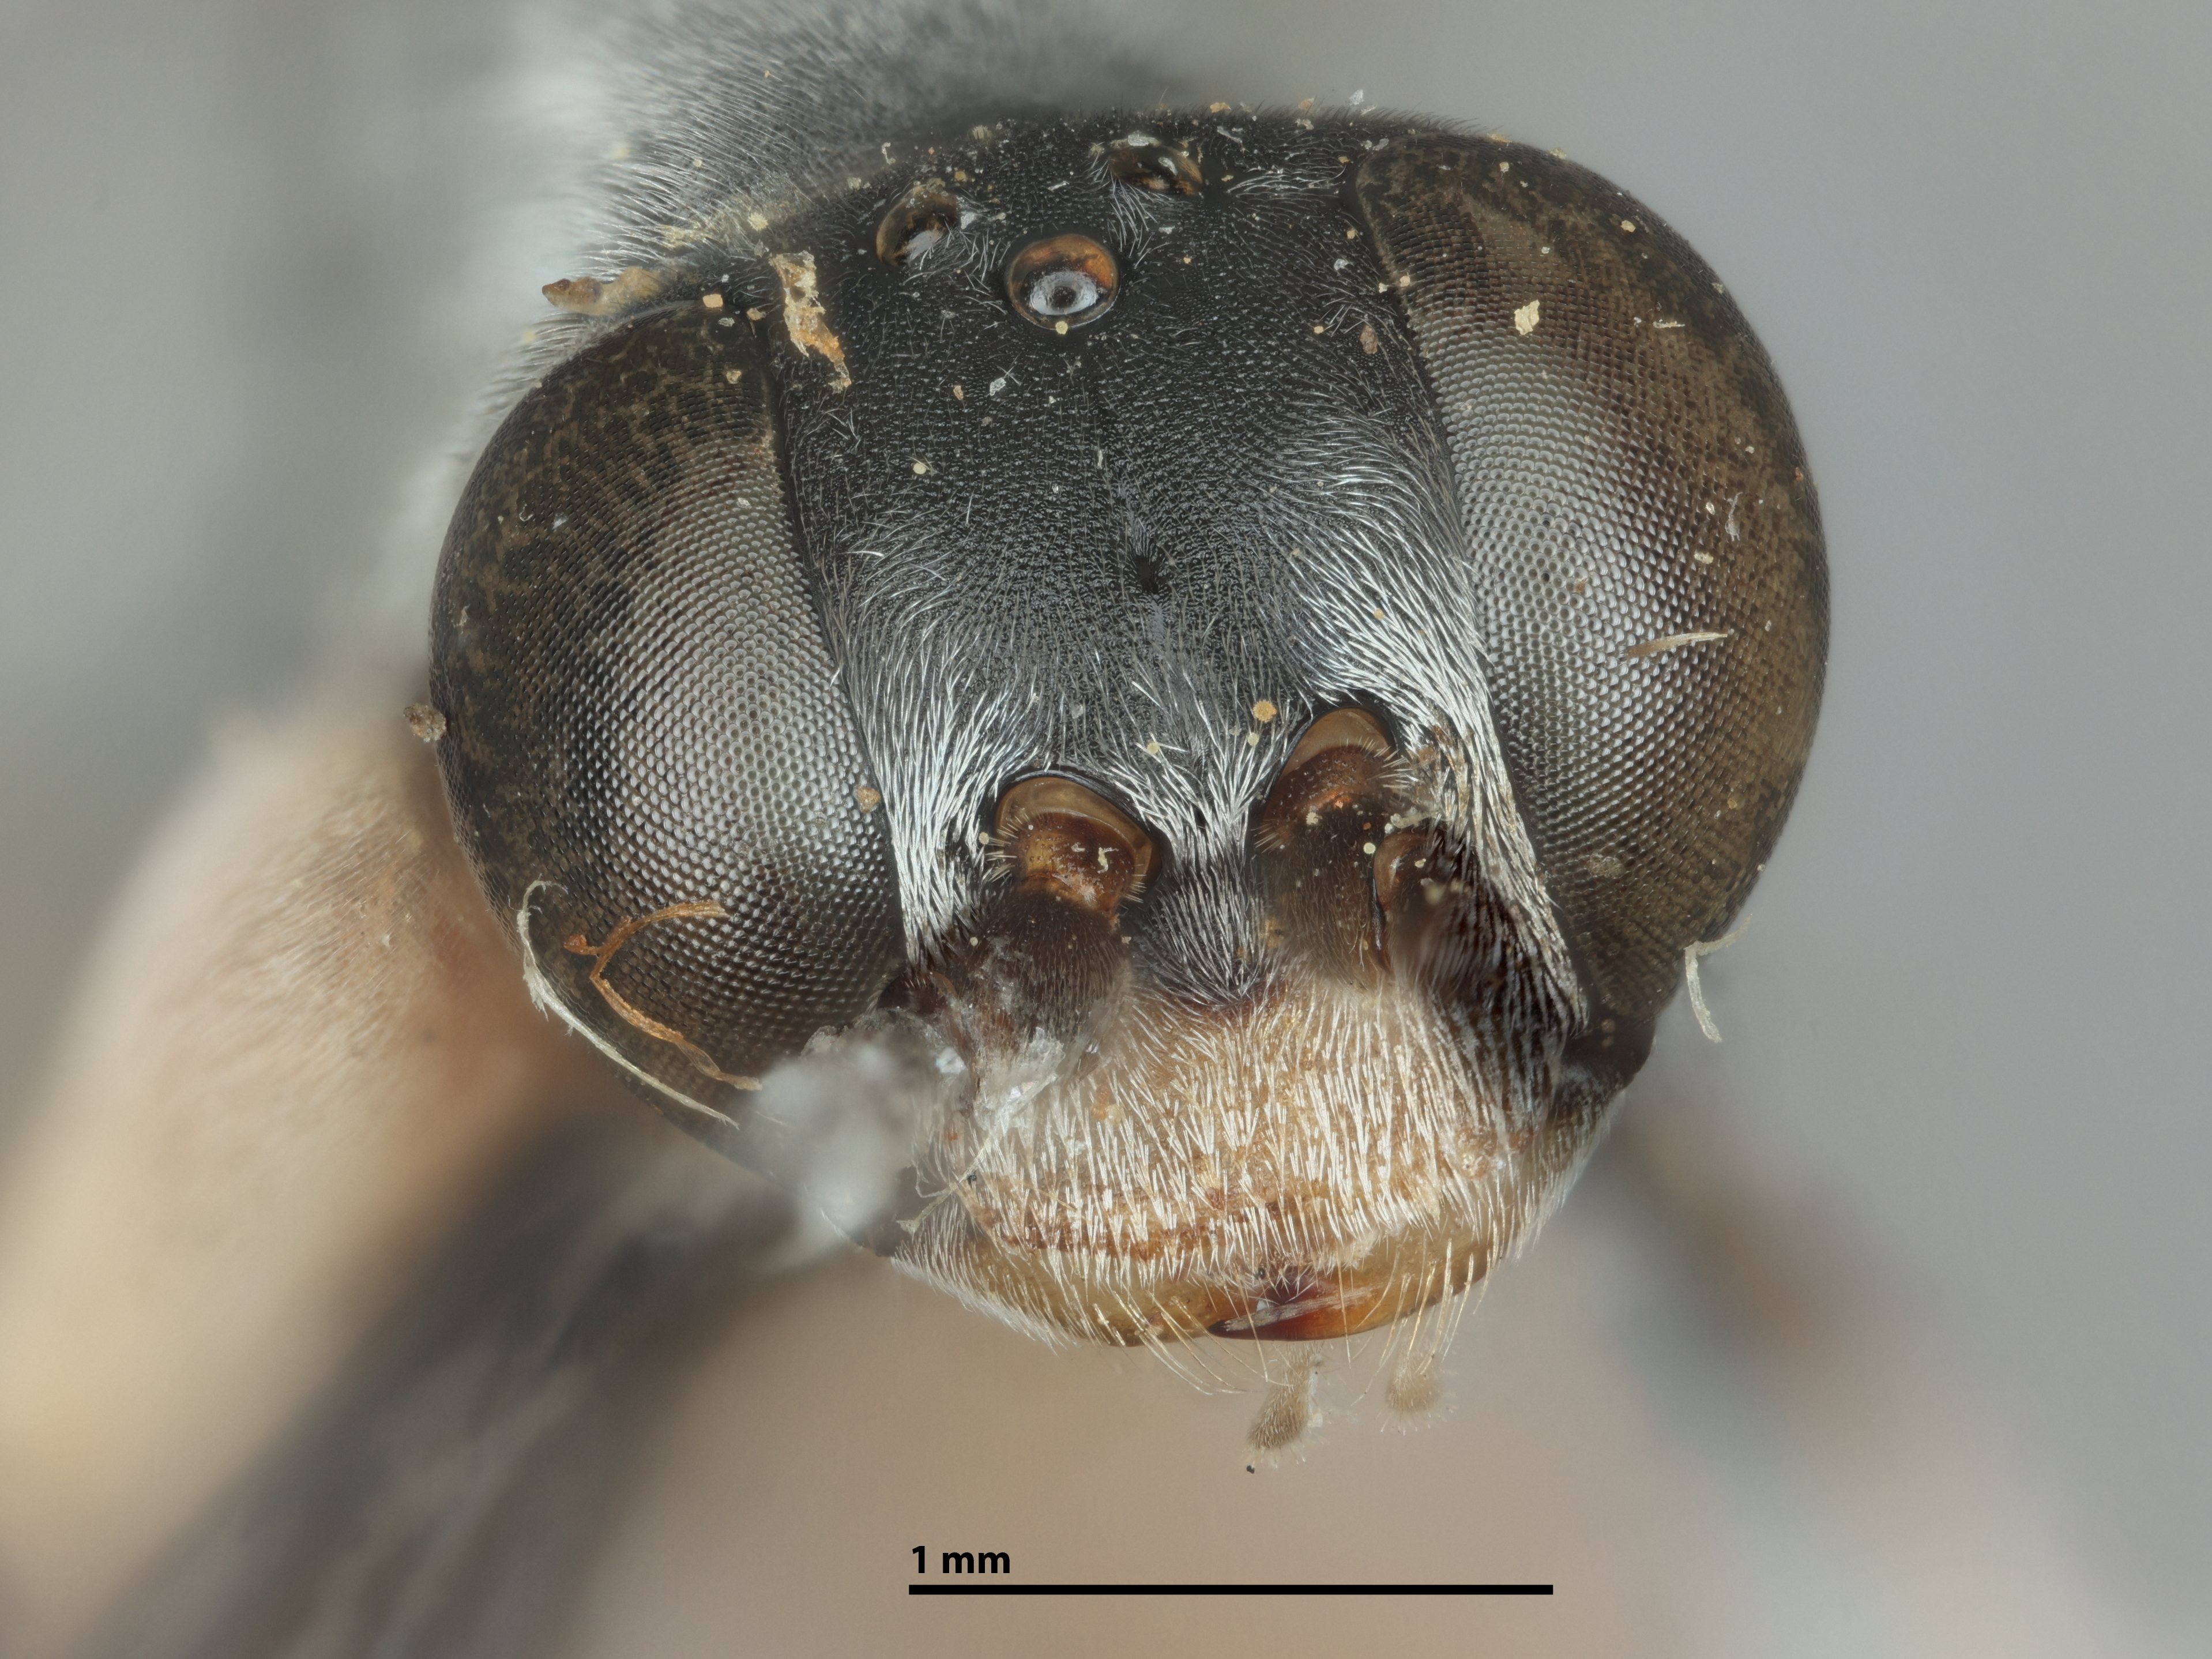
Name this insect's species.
Minagenia major
